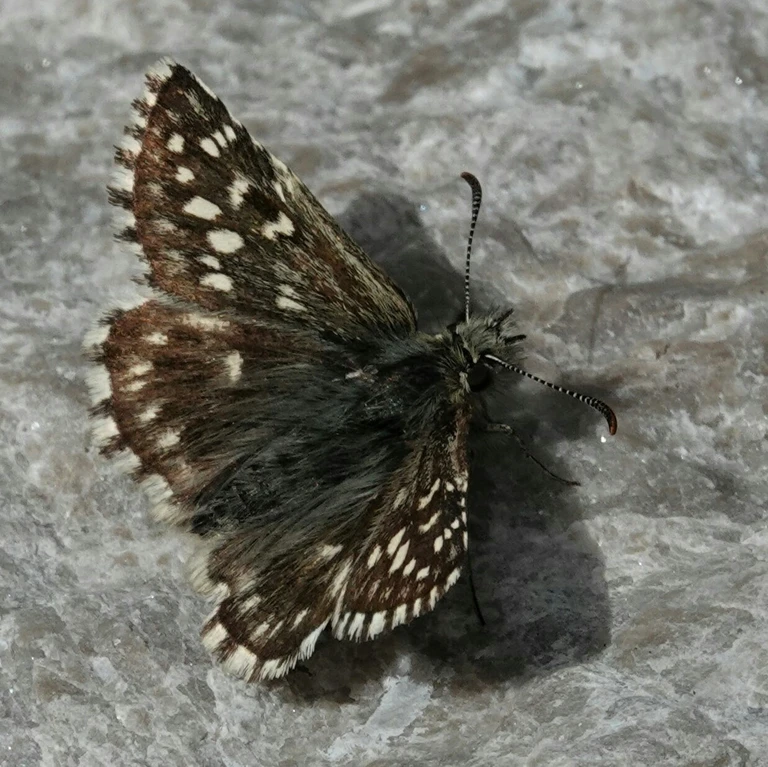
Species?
Pyrgus malvae
